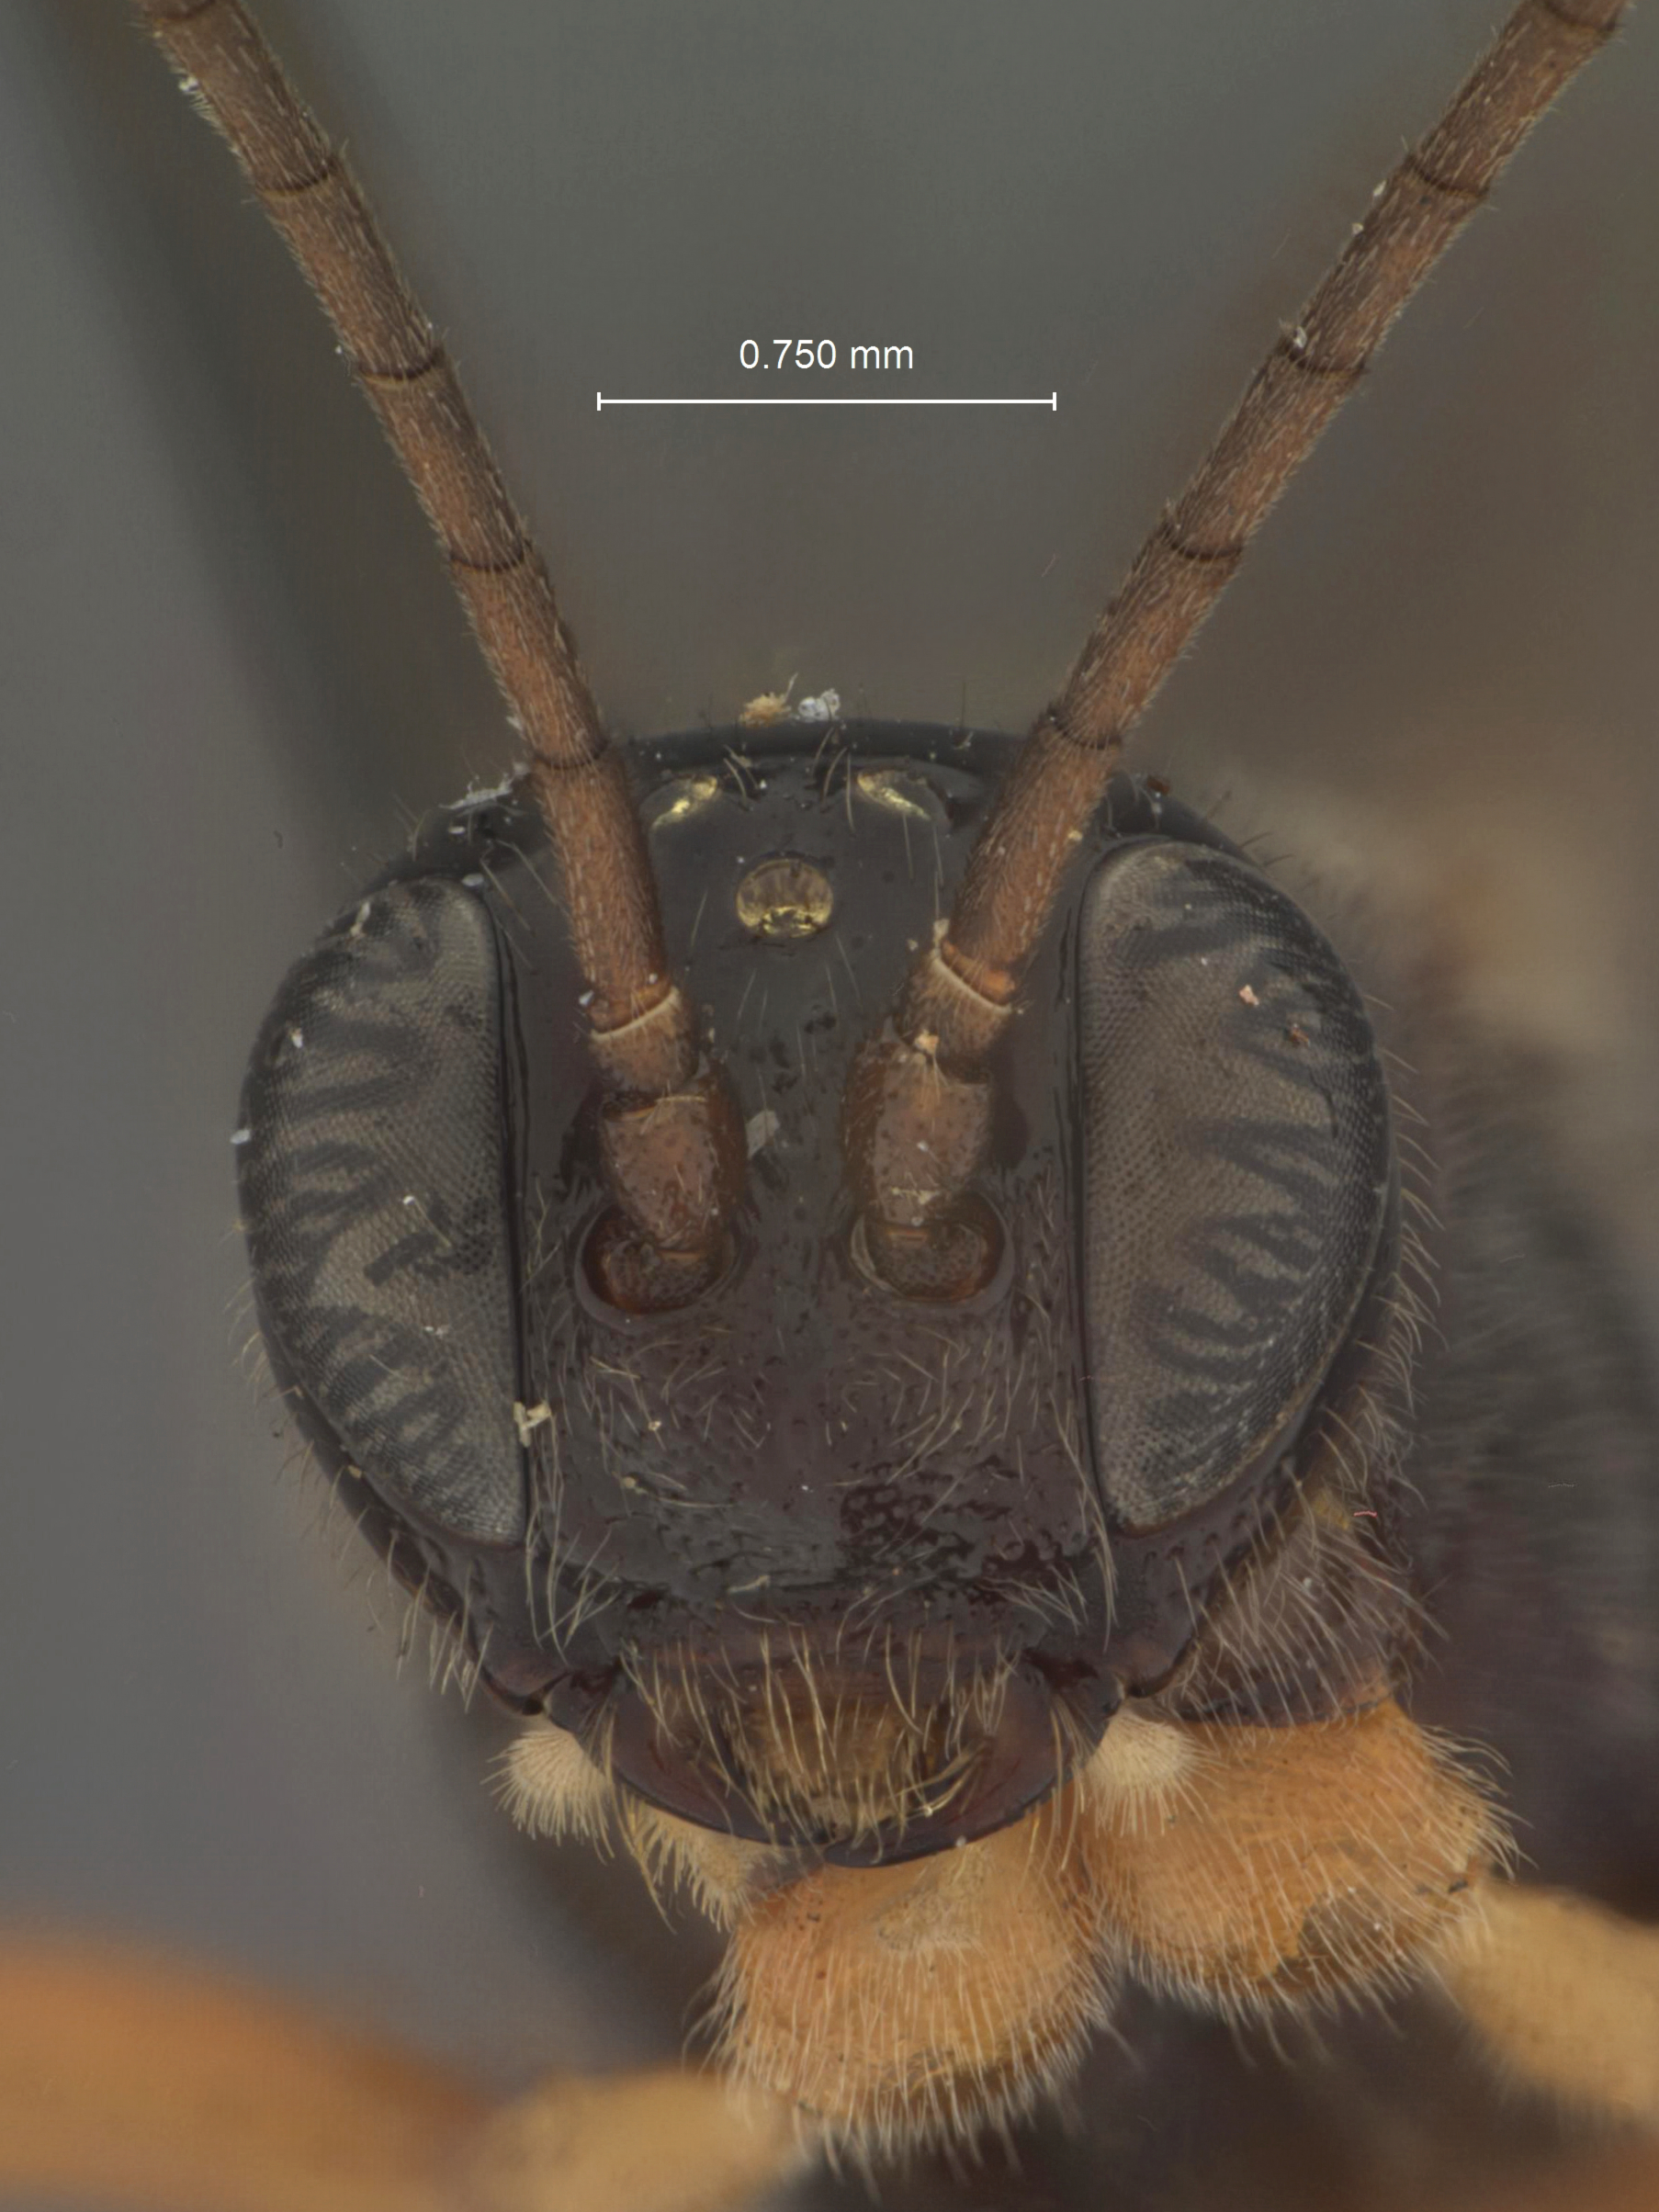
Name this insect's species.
Odontomerus striatus
